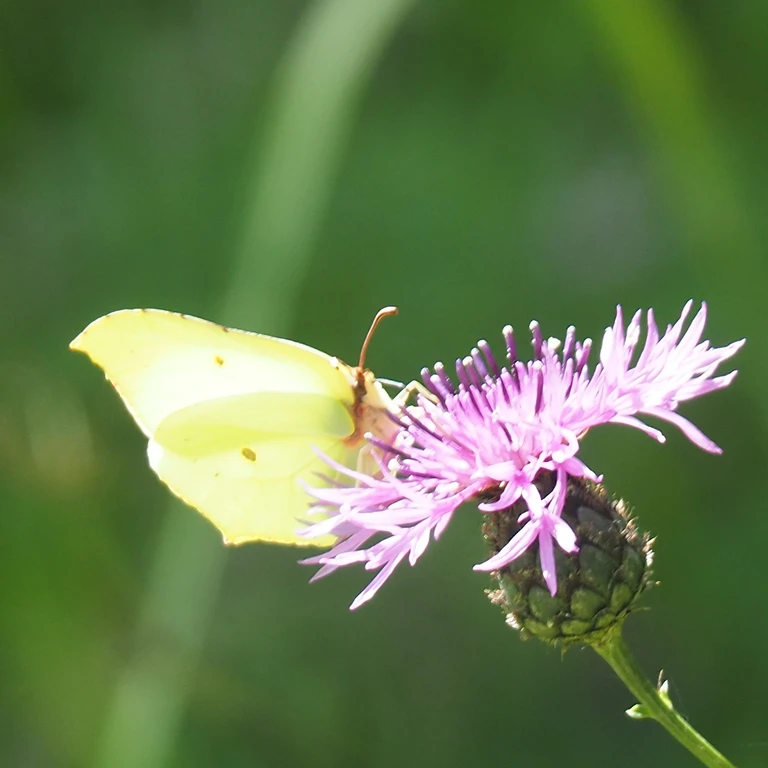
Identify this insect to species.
Gonepteryx rhamni
